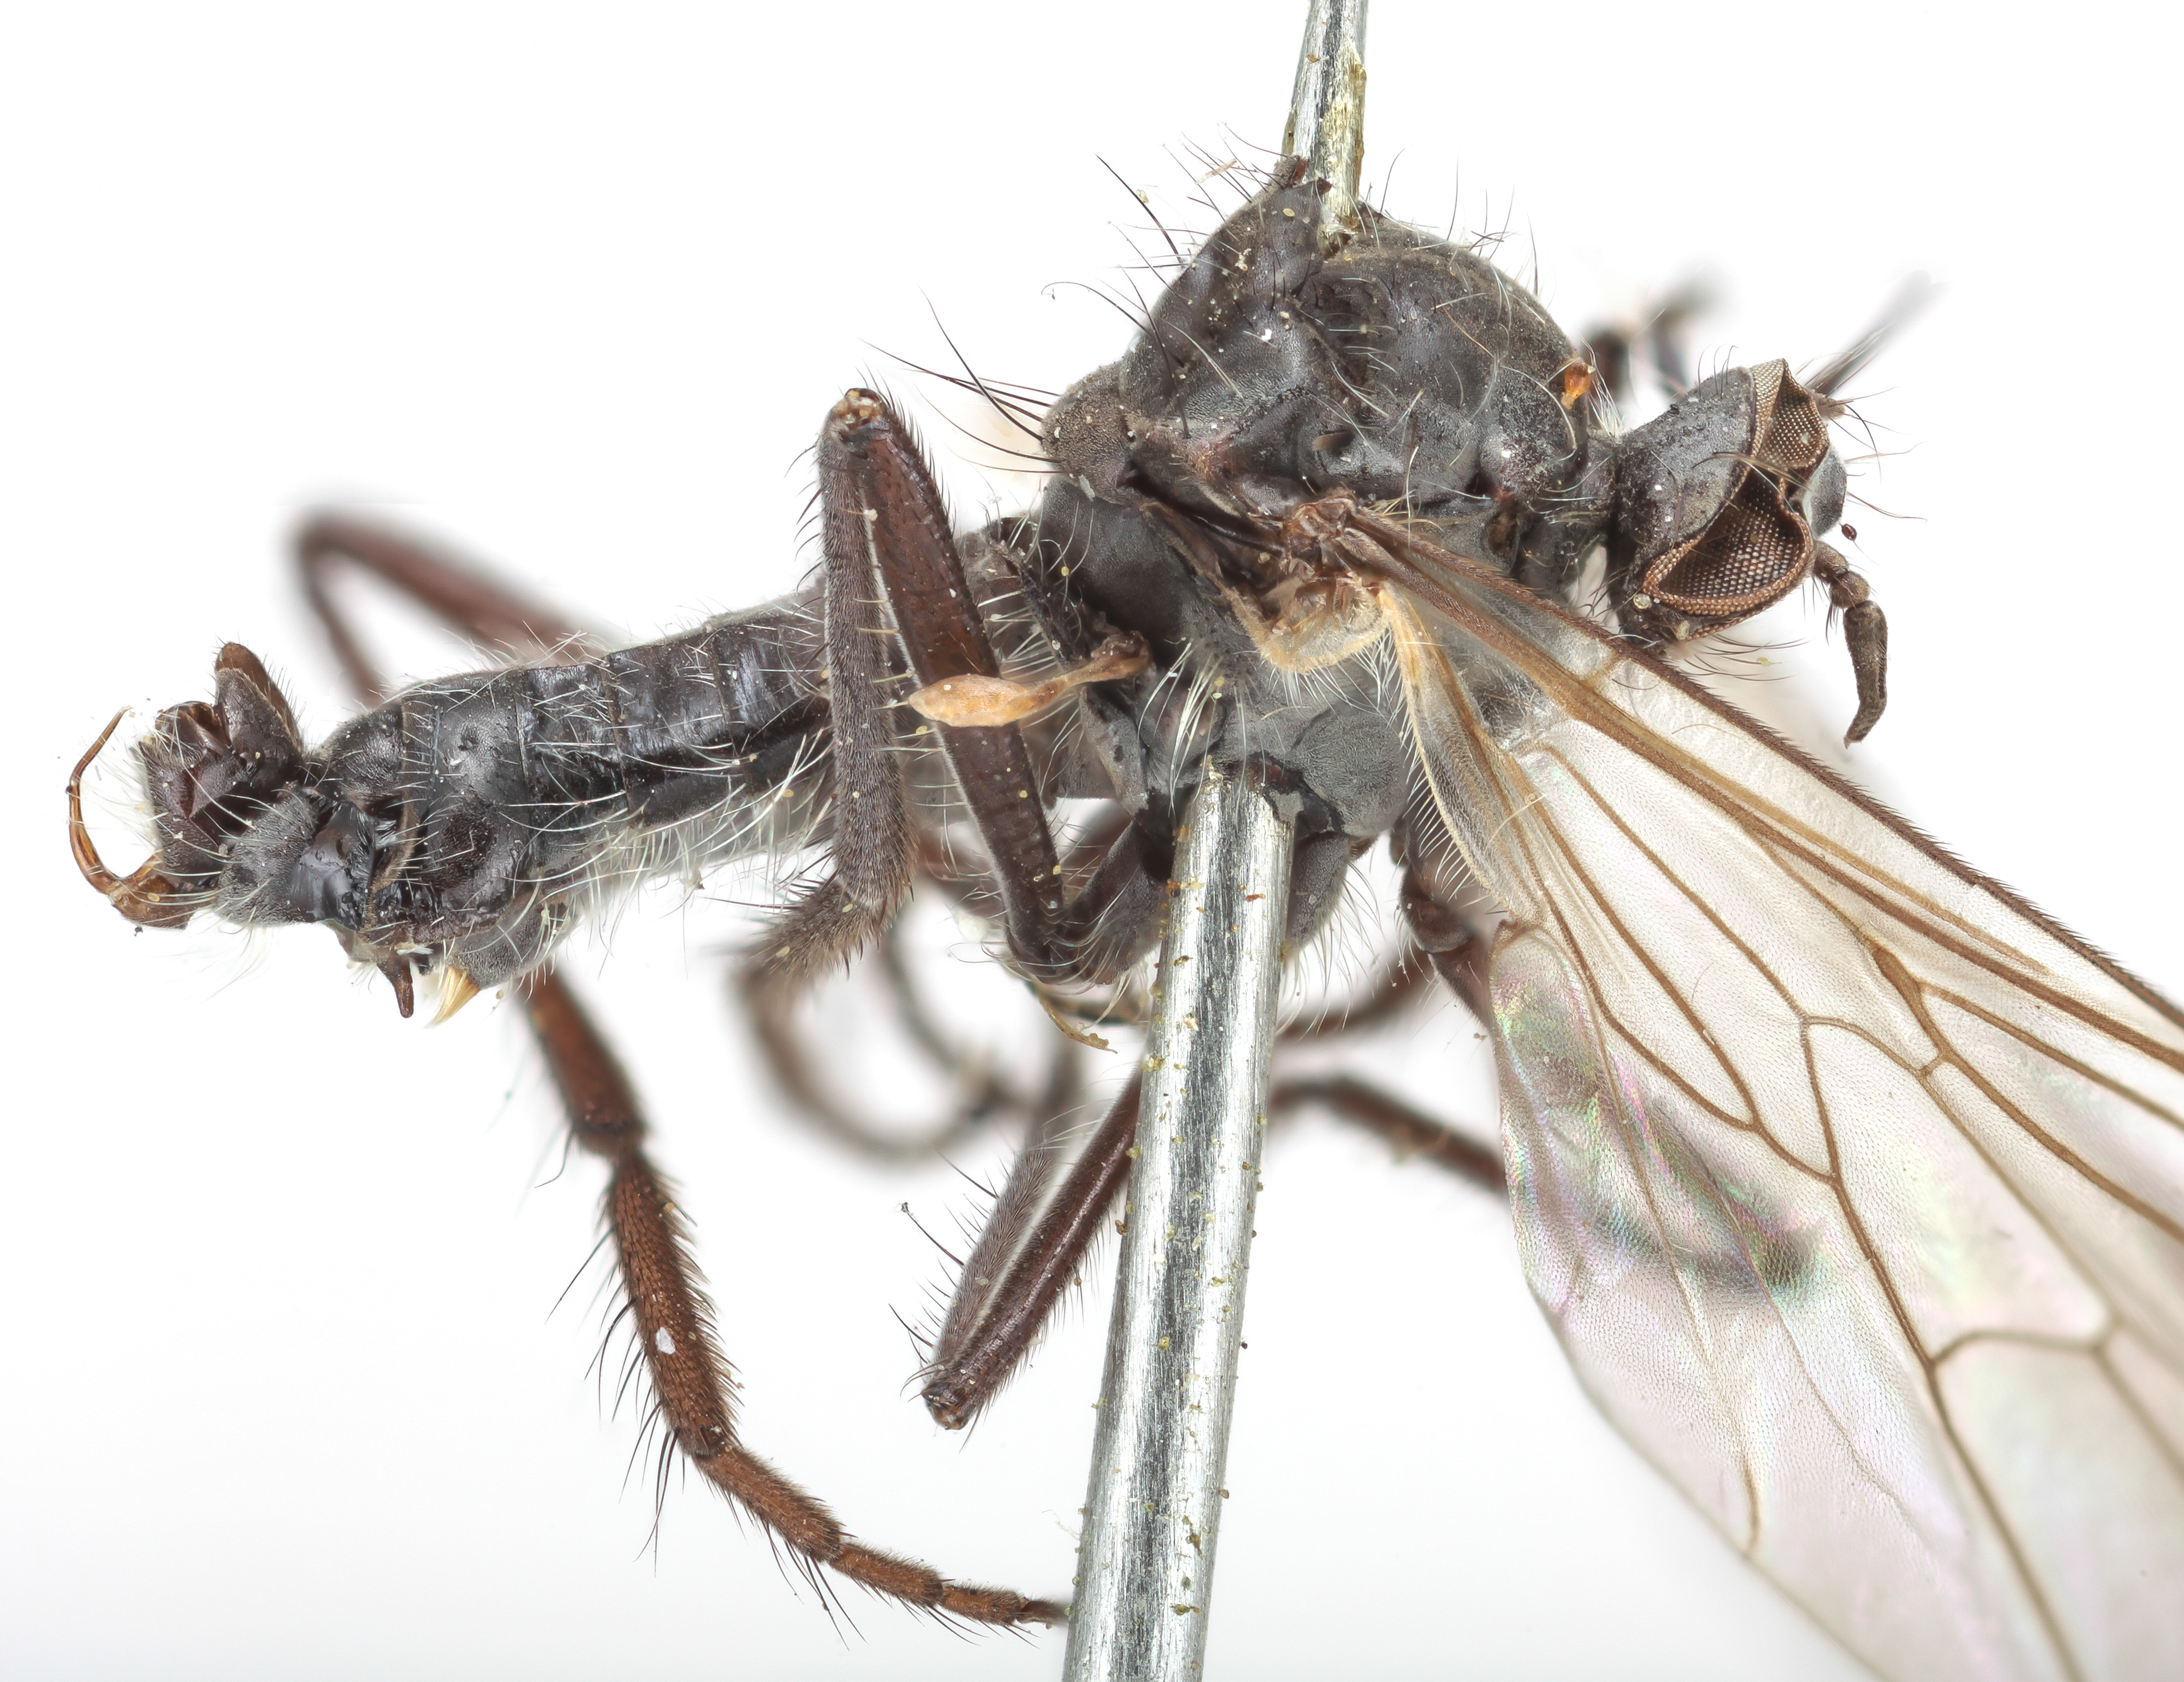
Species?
Rhamphomyia albopilosa
